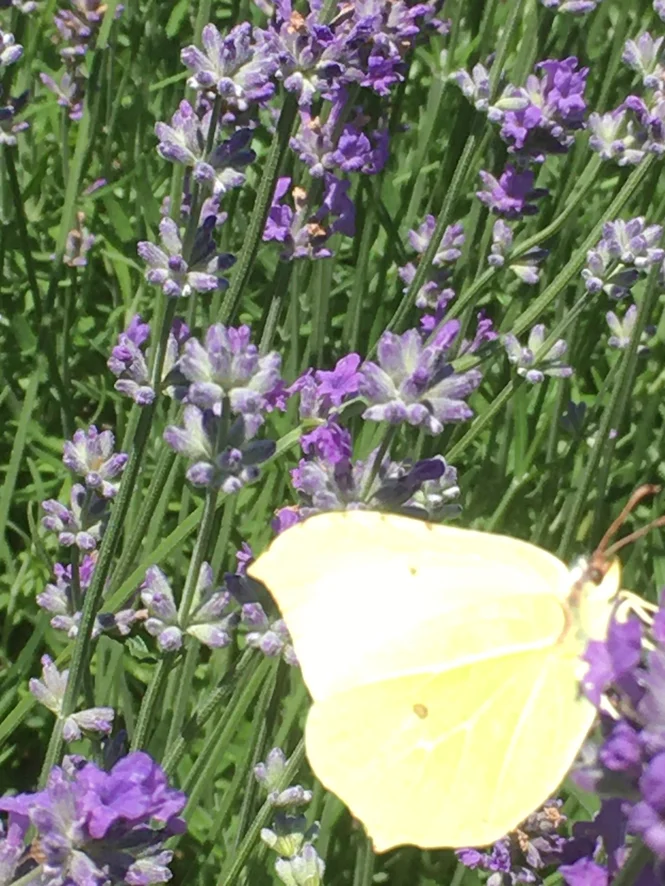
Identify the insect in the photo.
Gonepteryx rhamni
